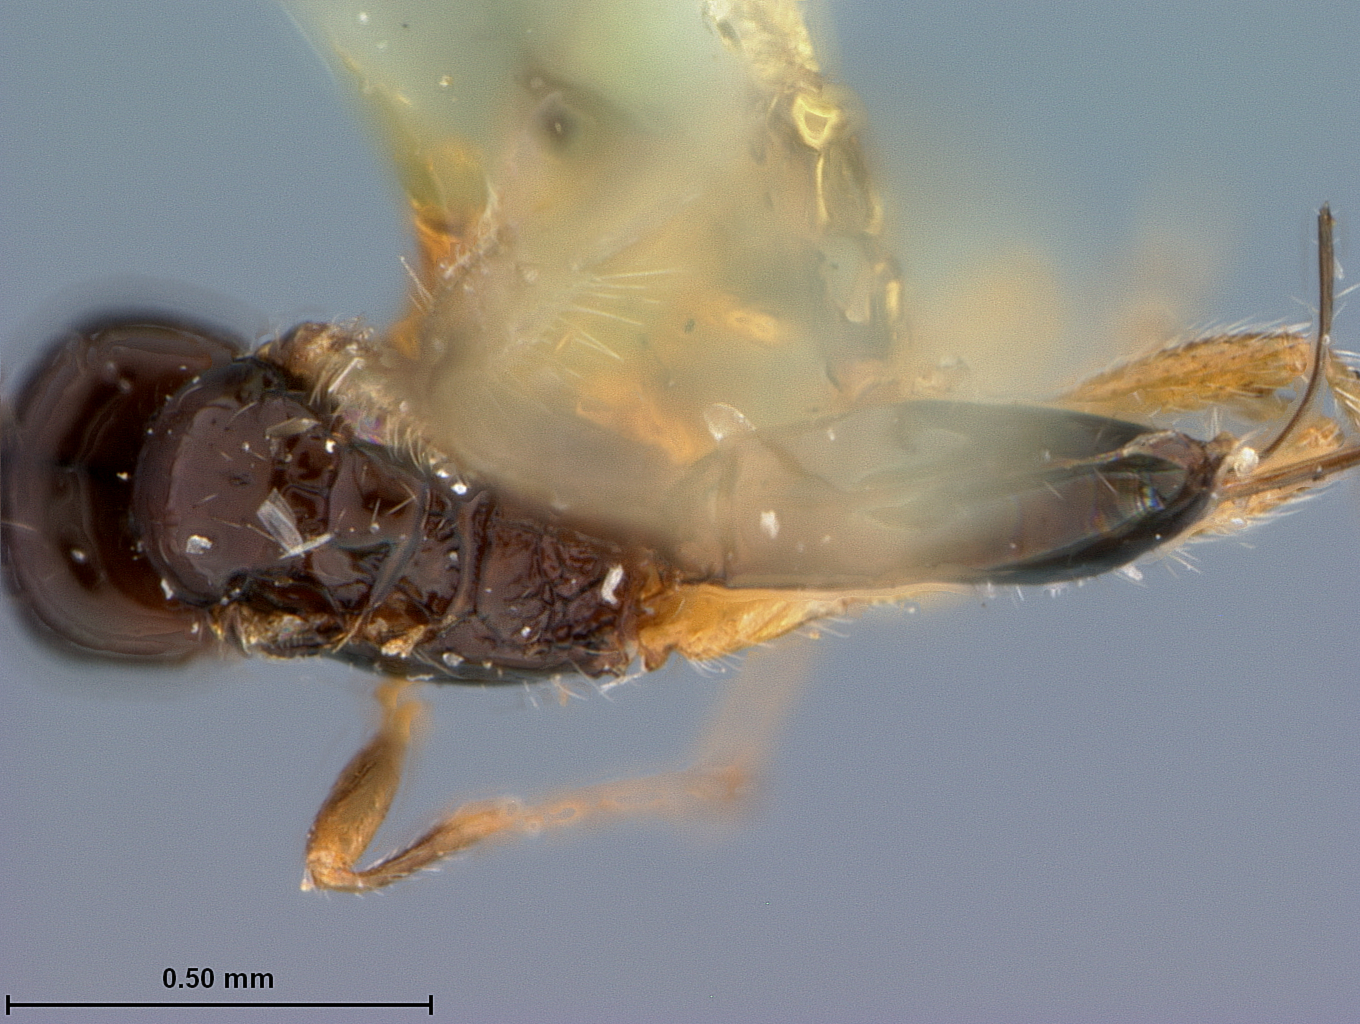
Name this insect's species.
Aspilota caudatula
